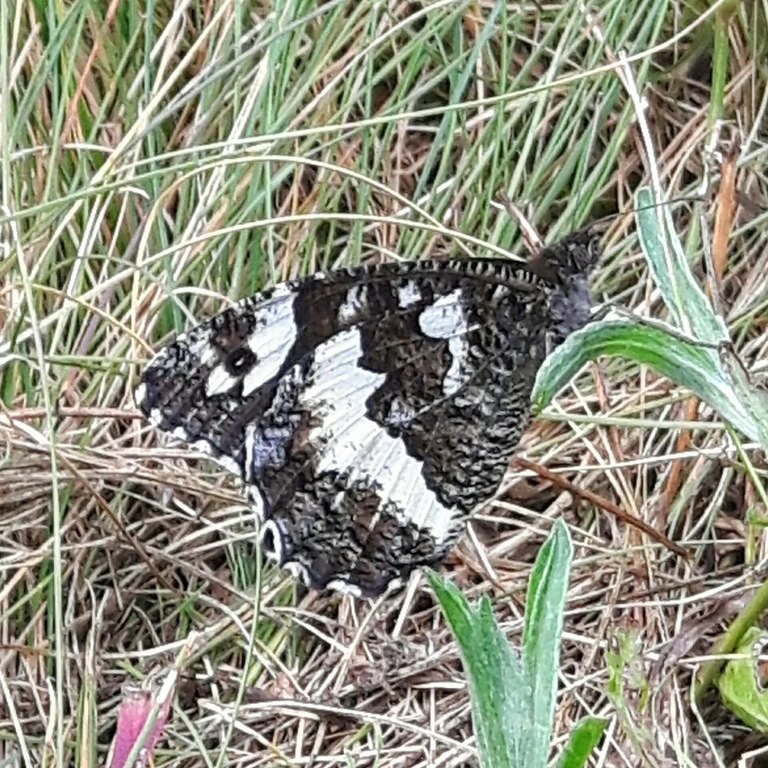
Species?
Brintesia circe
